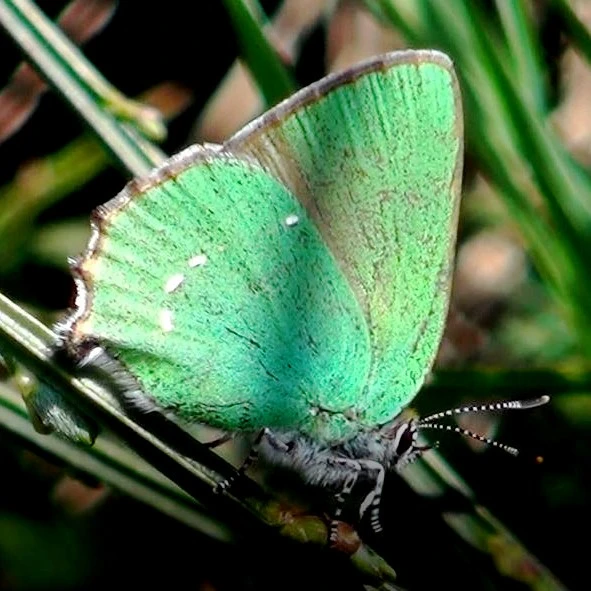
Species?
Callophrys rubi
